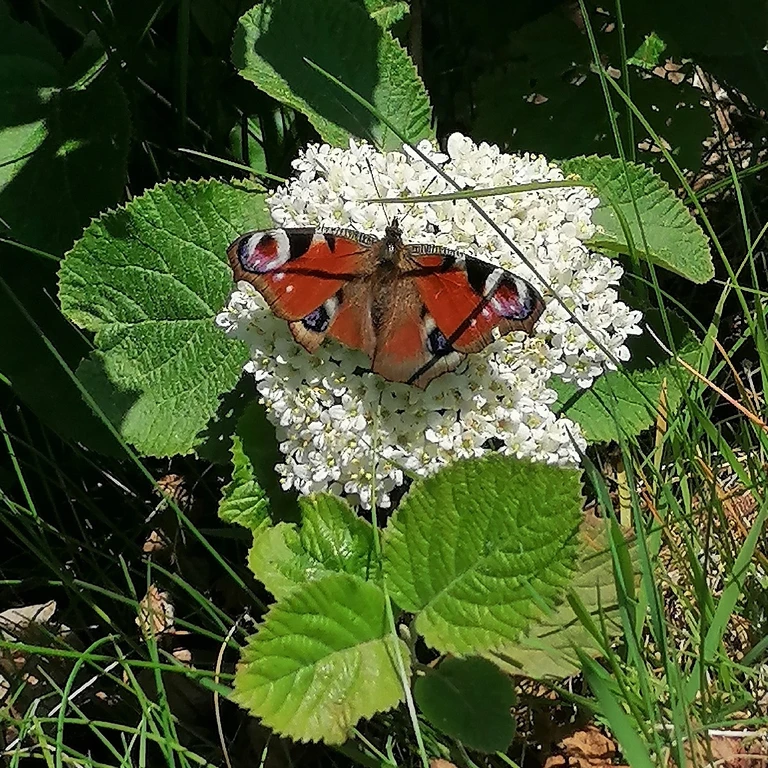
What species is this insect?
Aglais io
